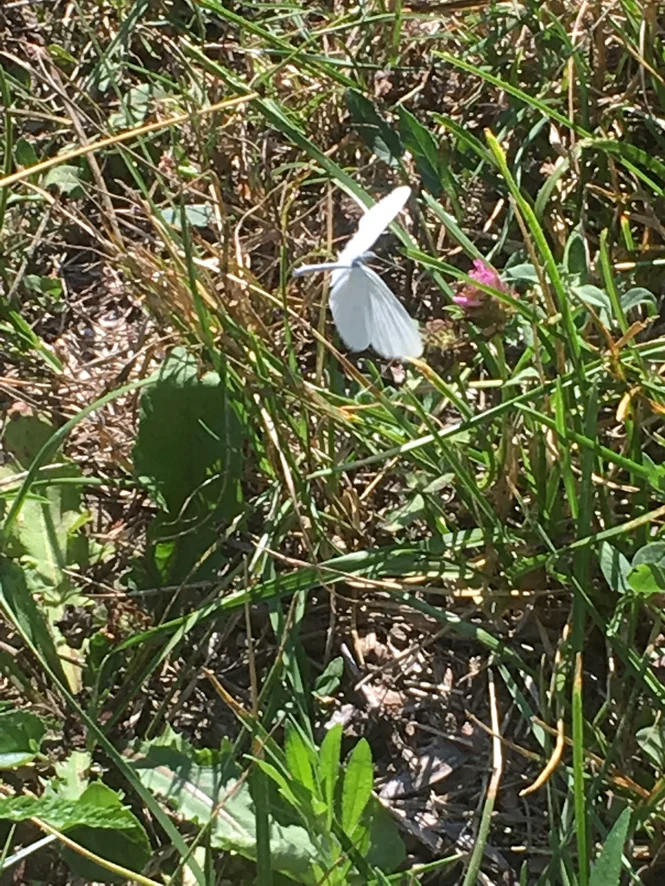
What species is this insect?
Leptidea sinapis/juvernica
